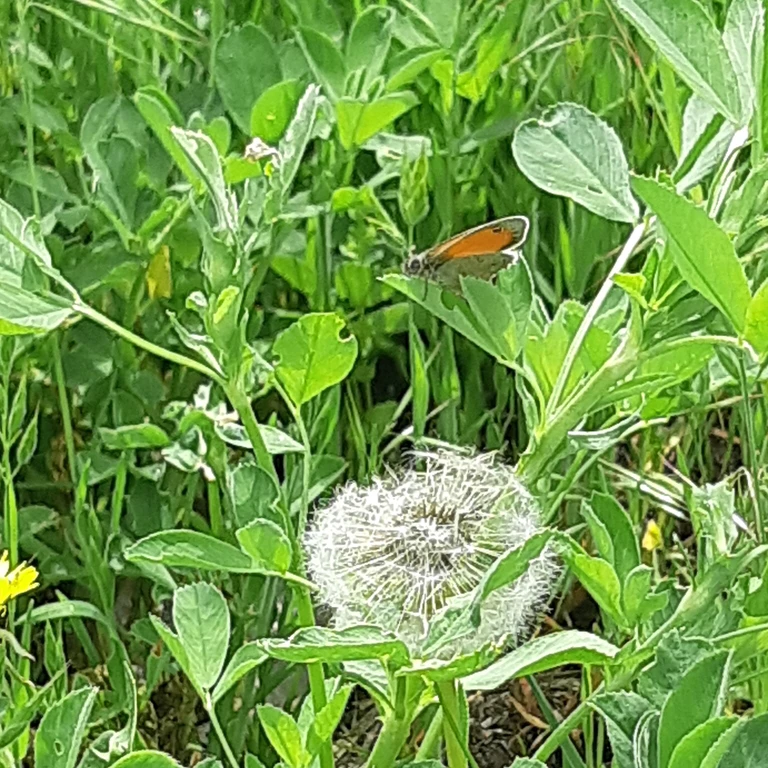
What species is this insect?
Coenonympha pamphilus
